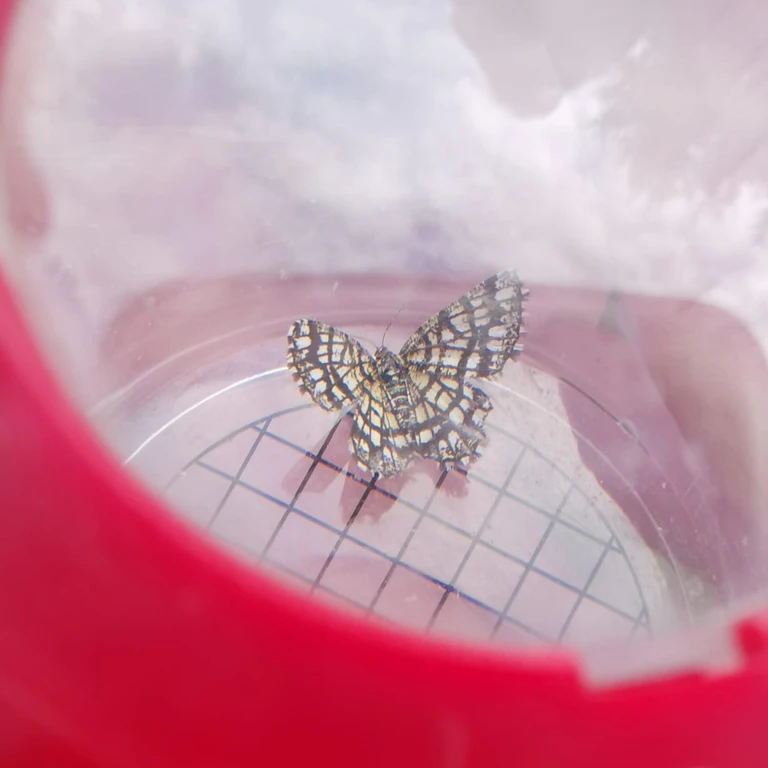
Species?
Chiasmia clathrata
